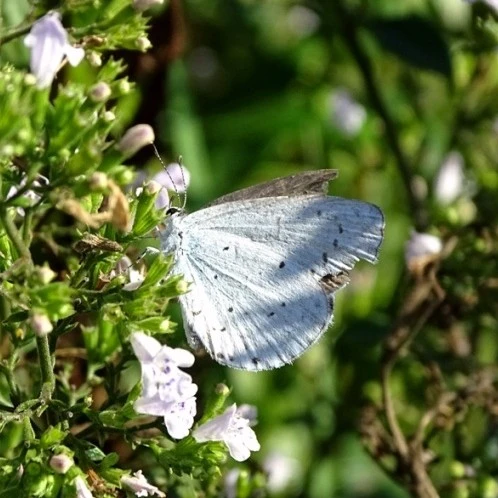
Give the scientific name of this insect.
Celastrina argiolus
